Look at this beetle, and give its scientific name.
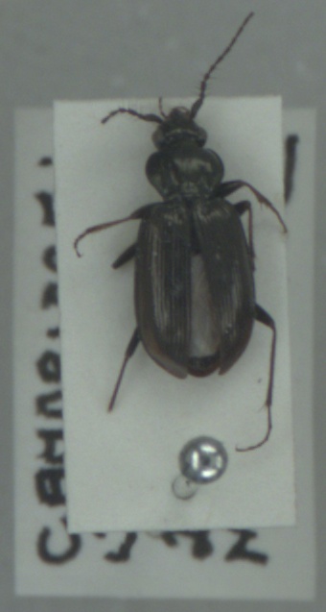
Loricera pilicornis
